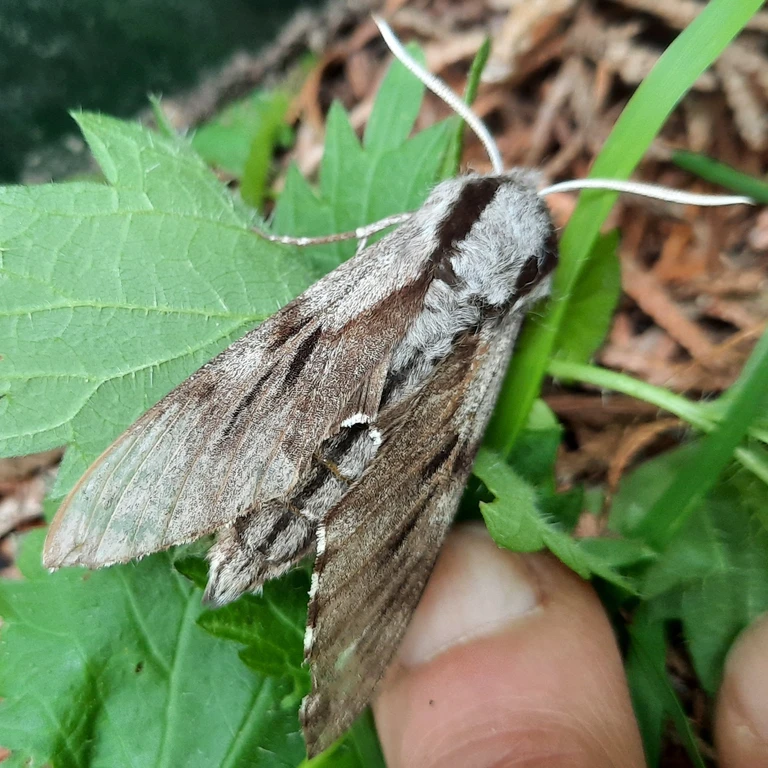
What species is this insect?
Sphinx pinastri
